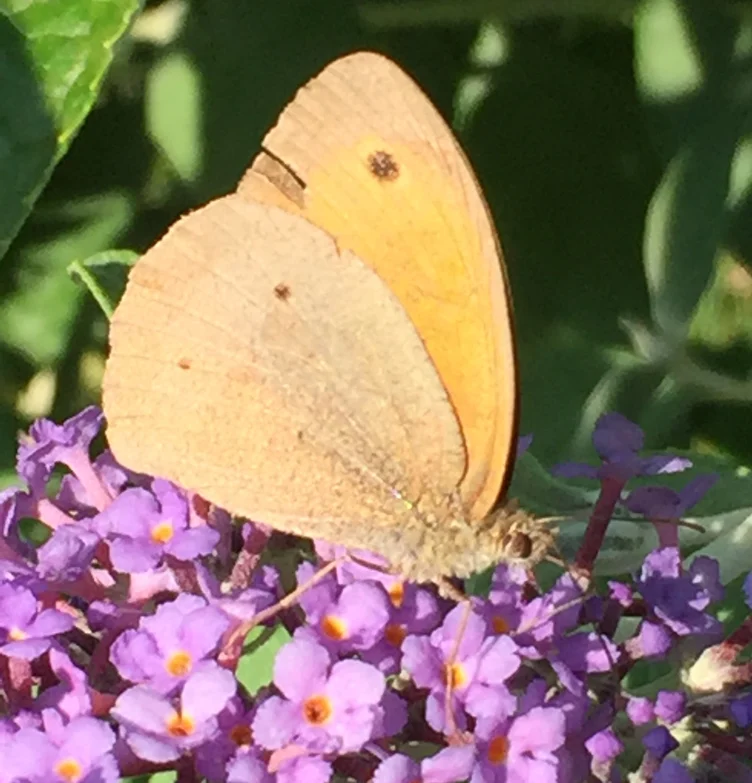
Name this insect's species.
Maniola jurtina
